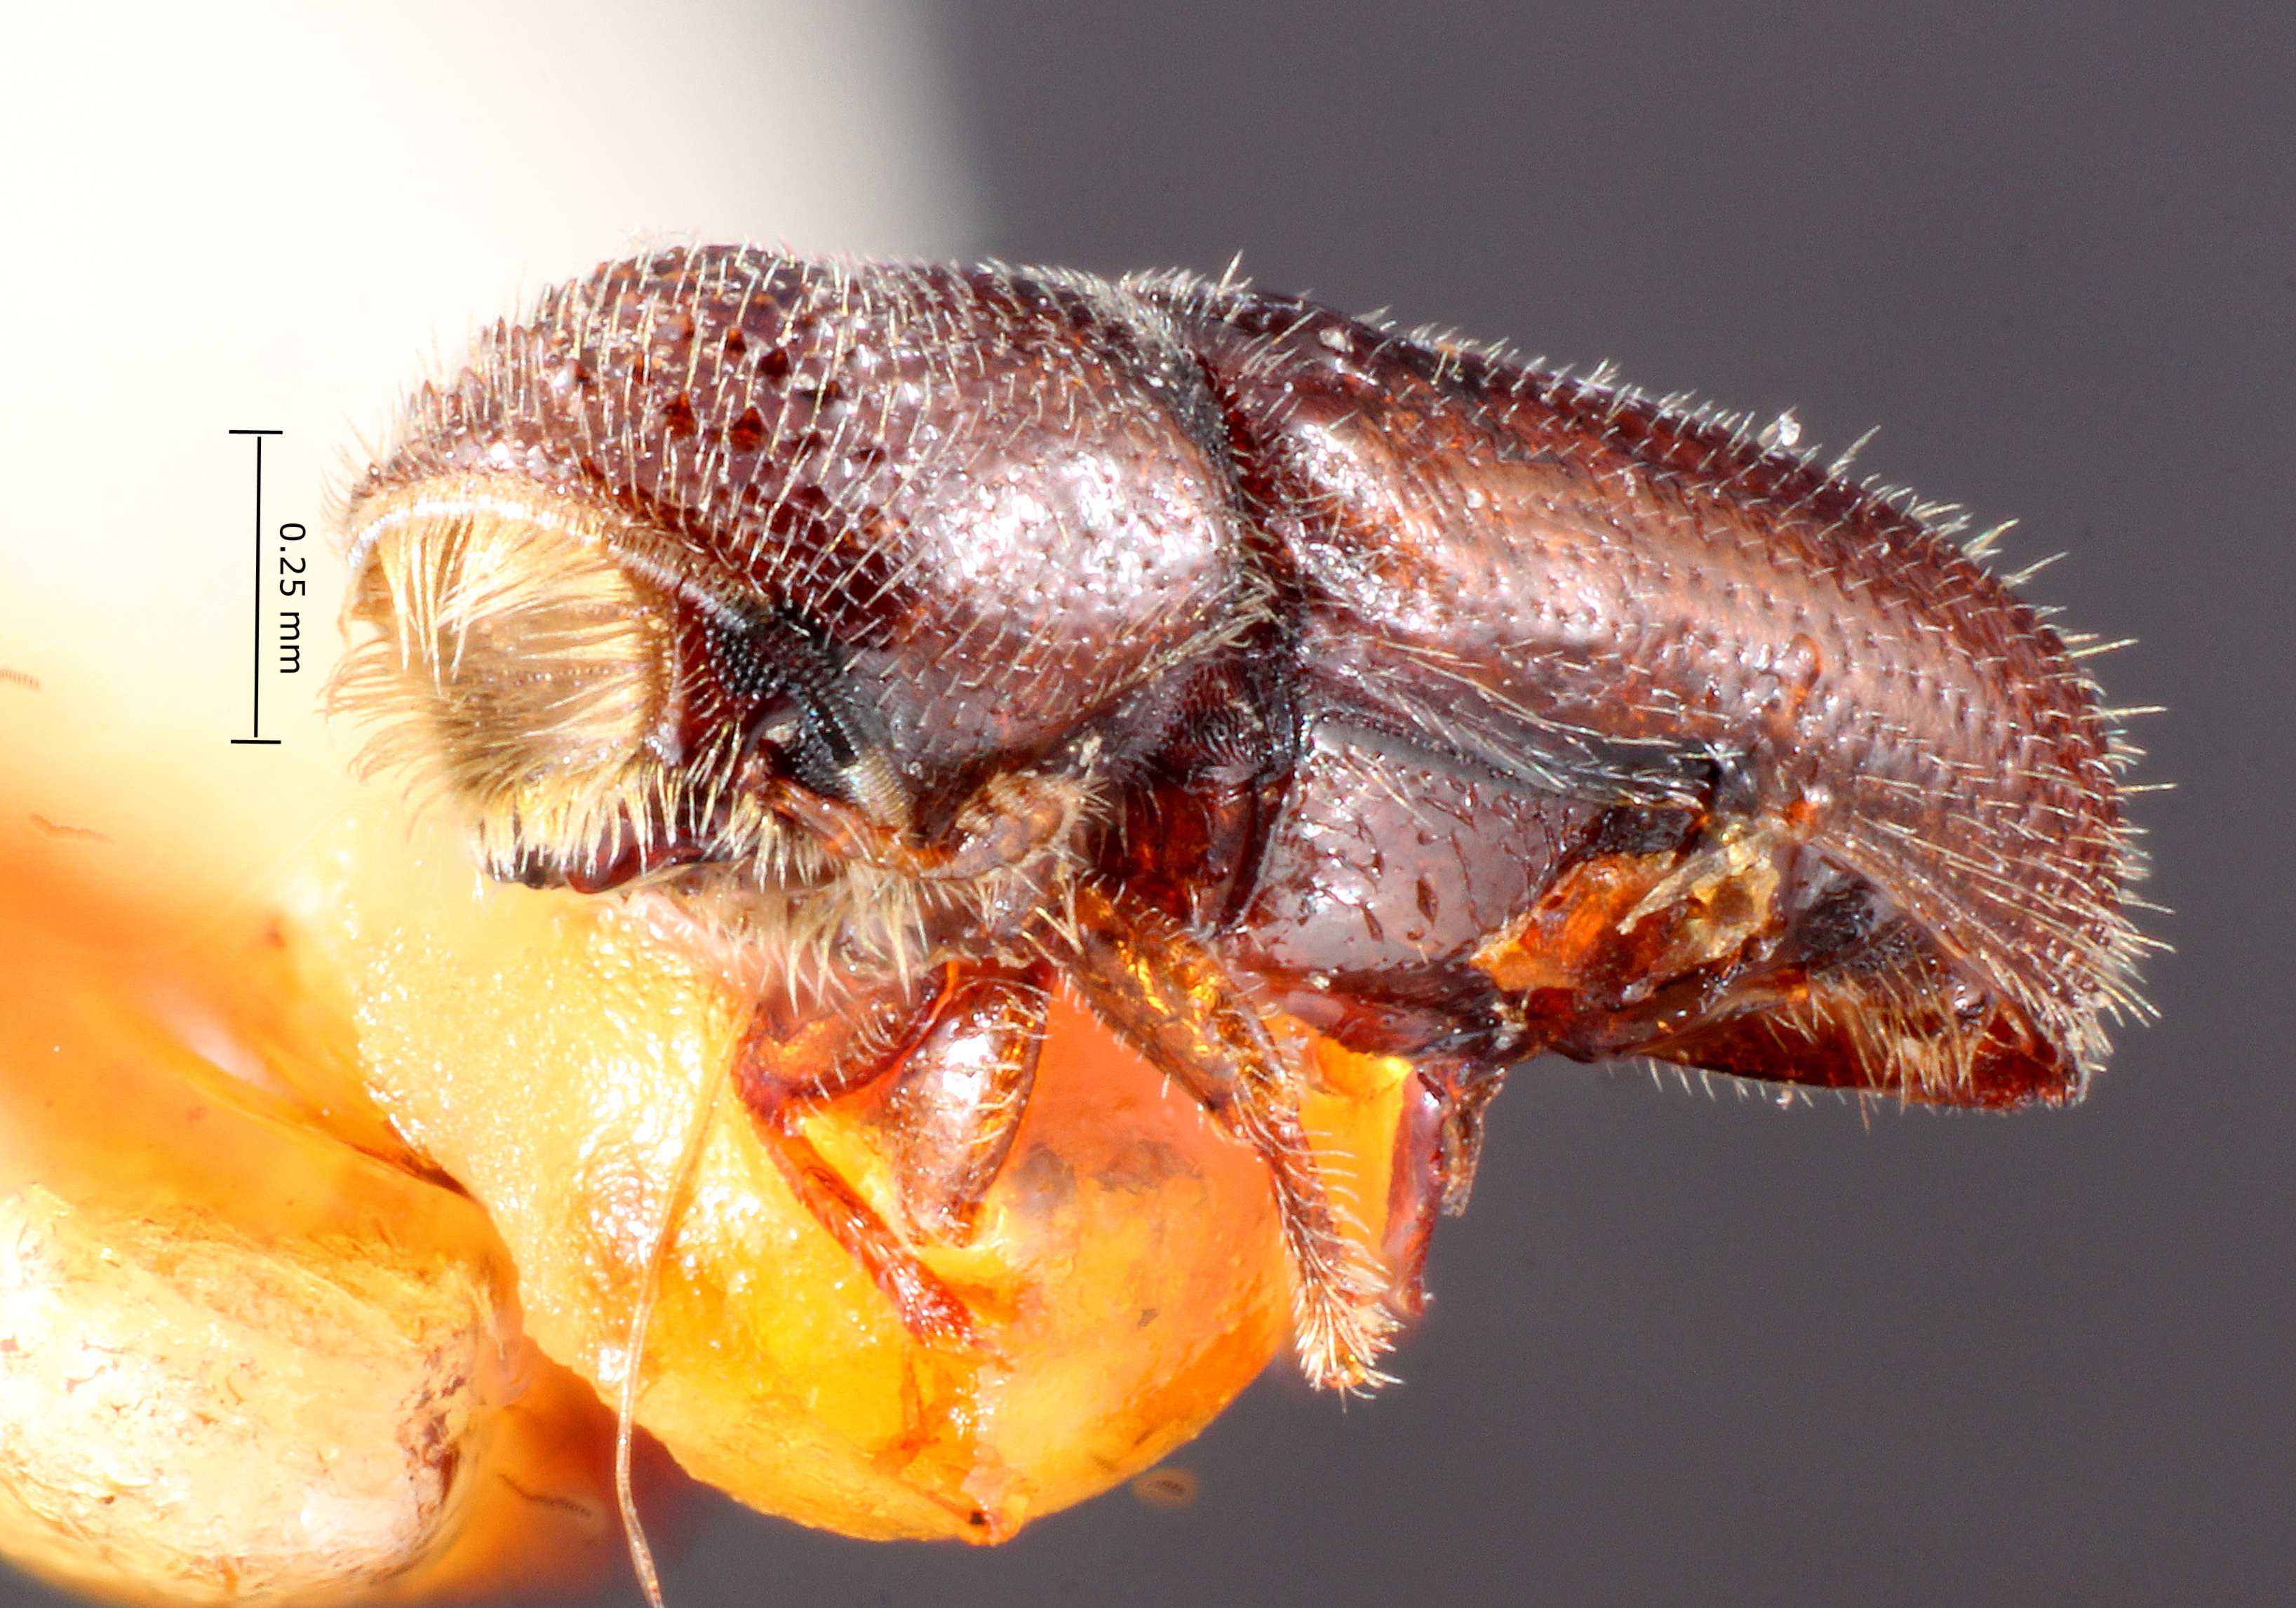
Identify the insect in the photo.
Pityophthorus comptus
